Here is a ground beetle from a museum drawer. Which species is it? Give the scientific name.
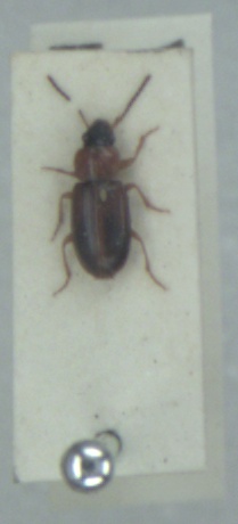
Acupalpus flavicollis
